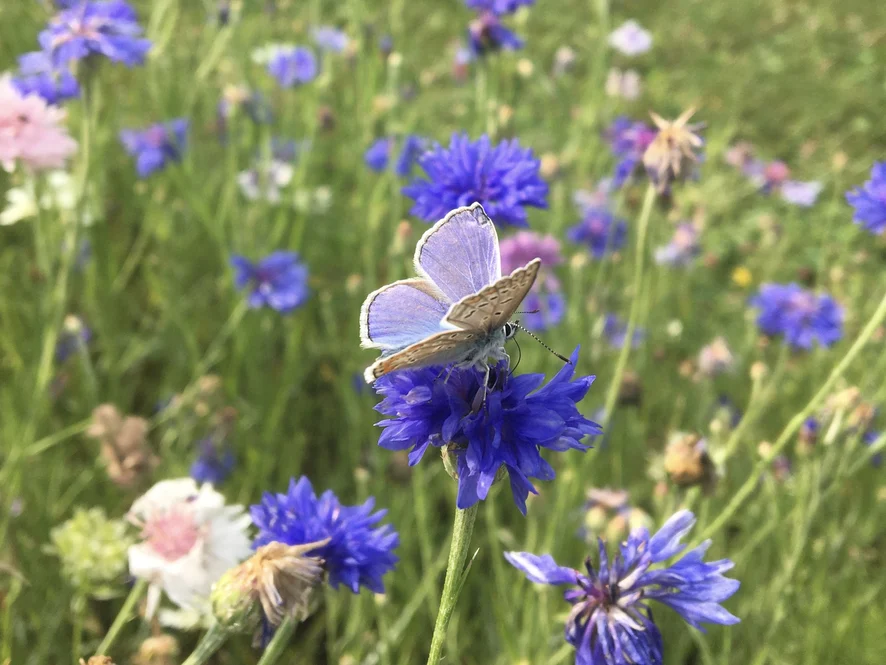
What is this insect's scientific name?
Polyommatus icarus
